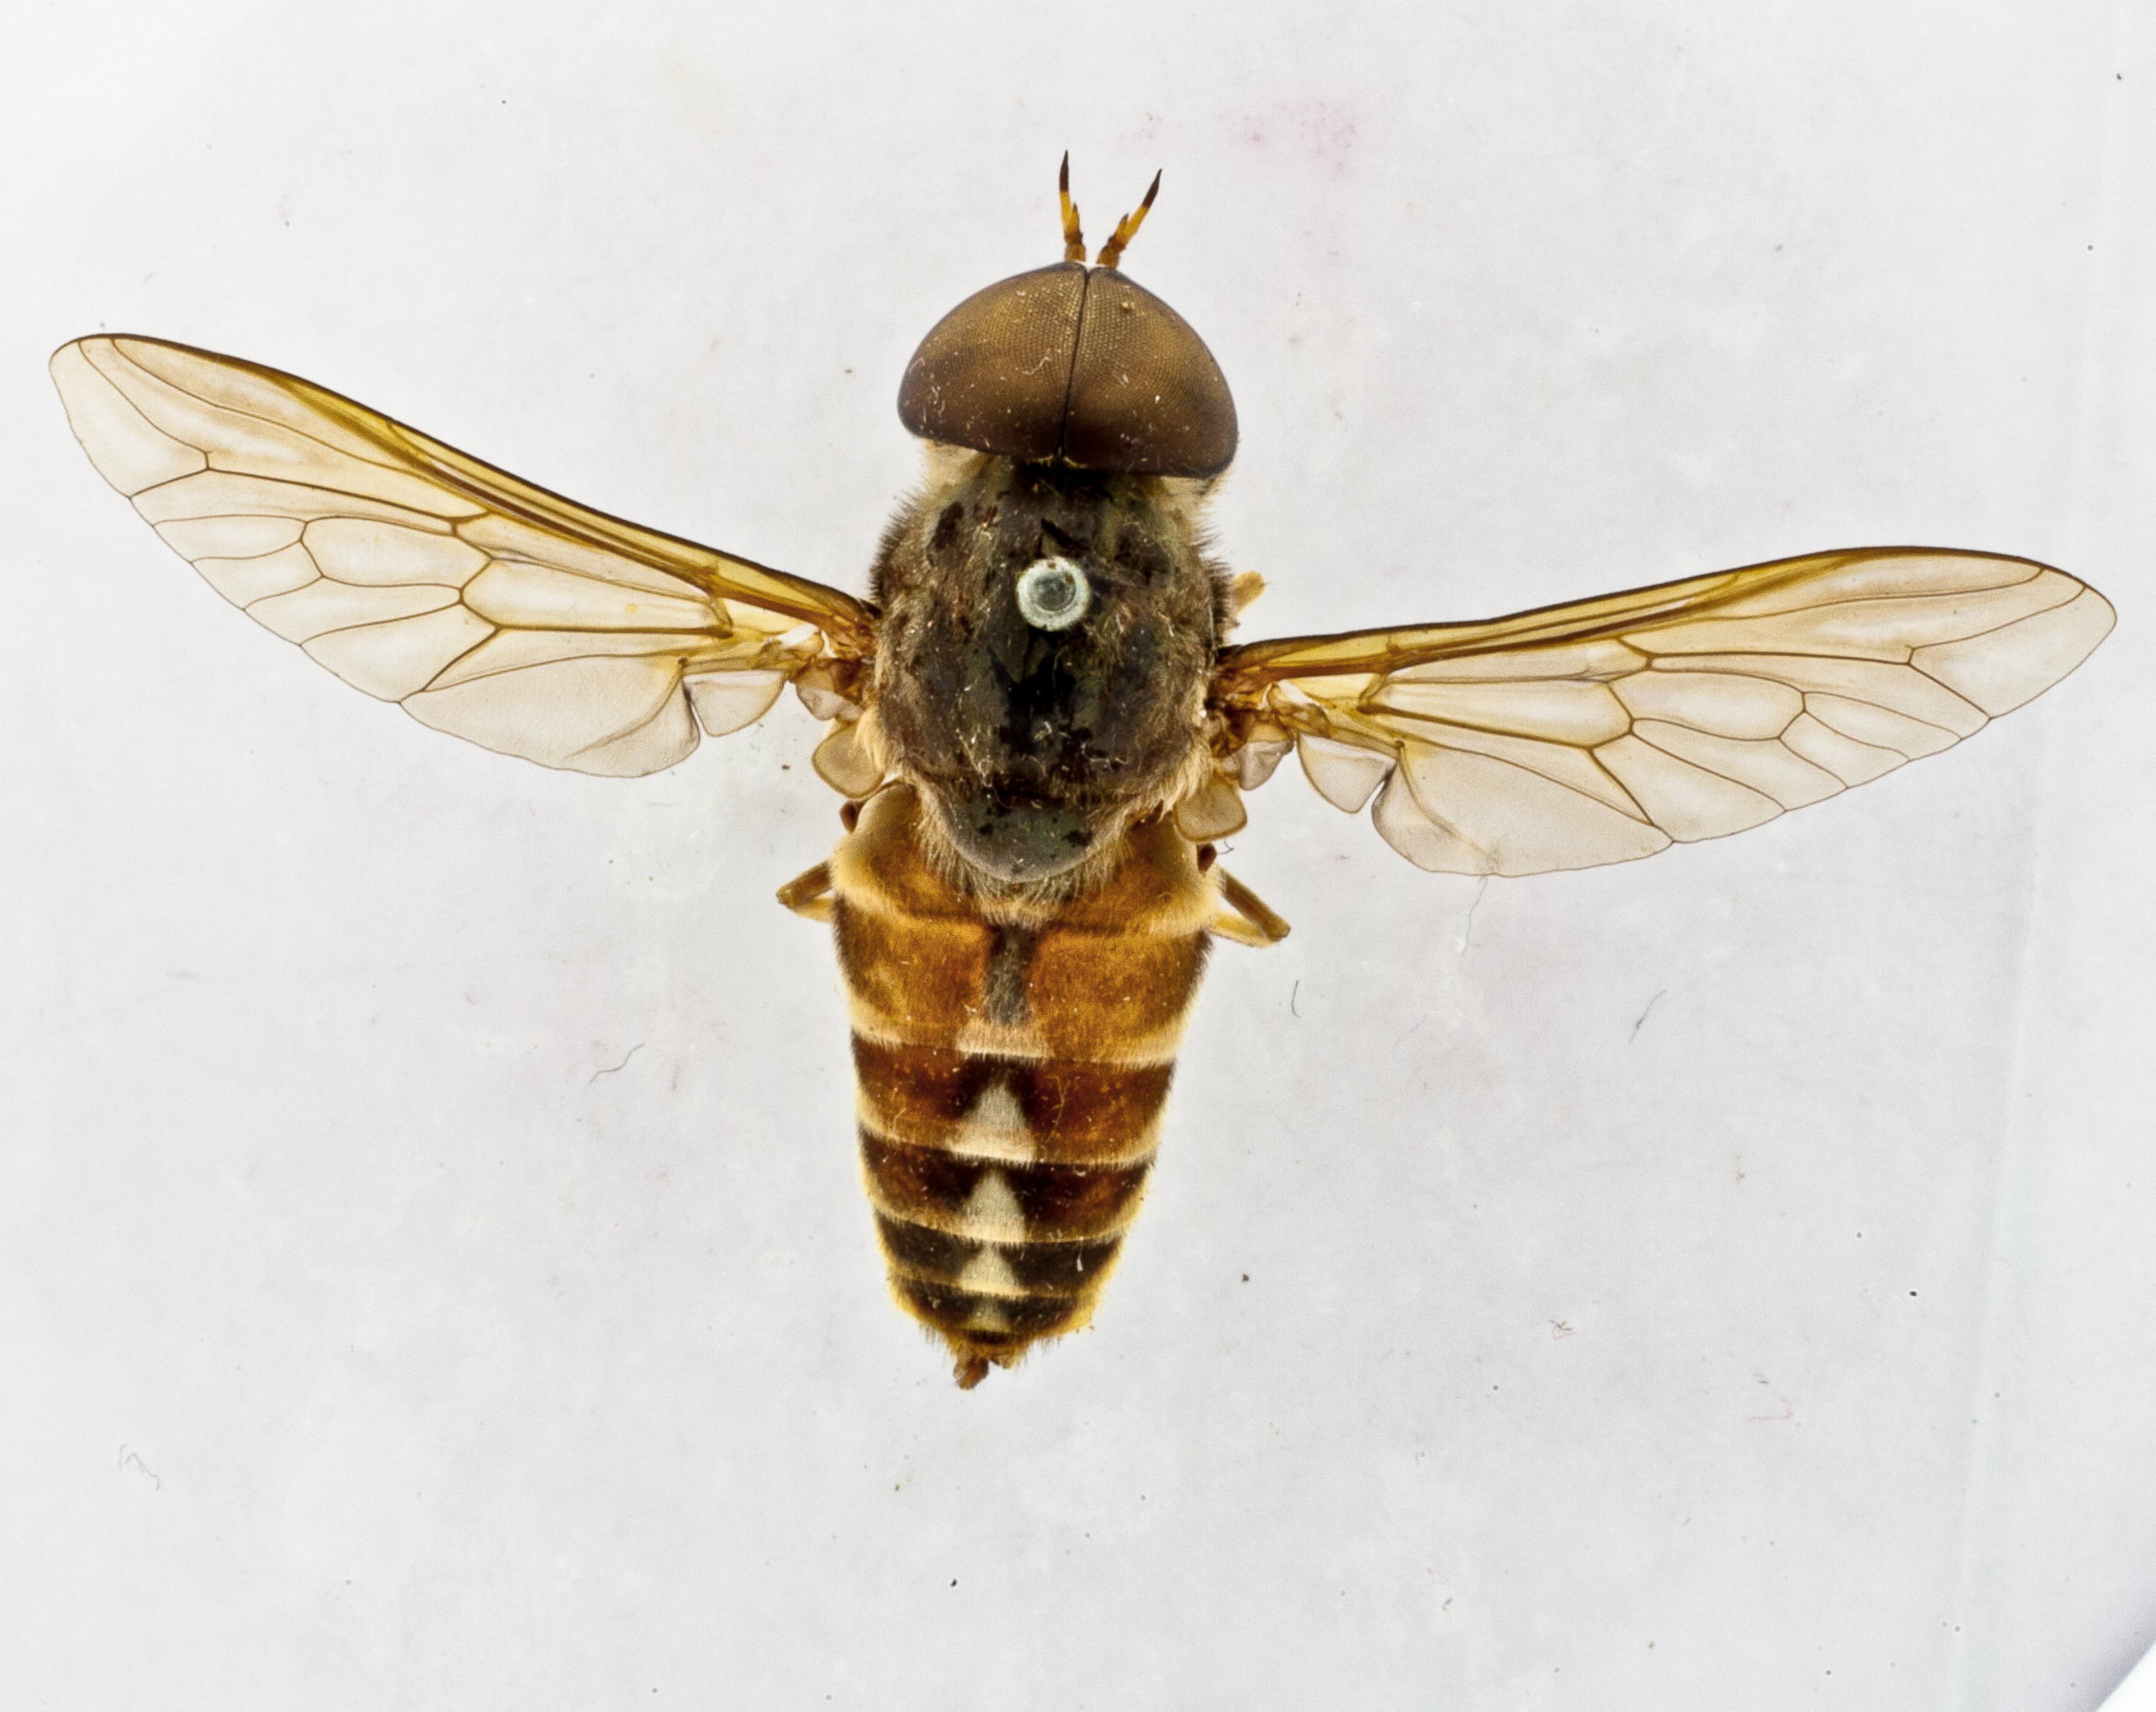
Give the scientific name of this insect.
Tabanus trigonus
